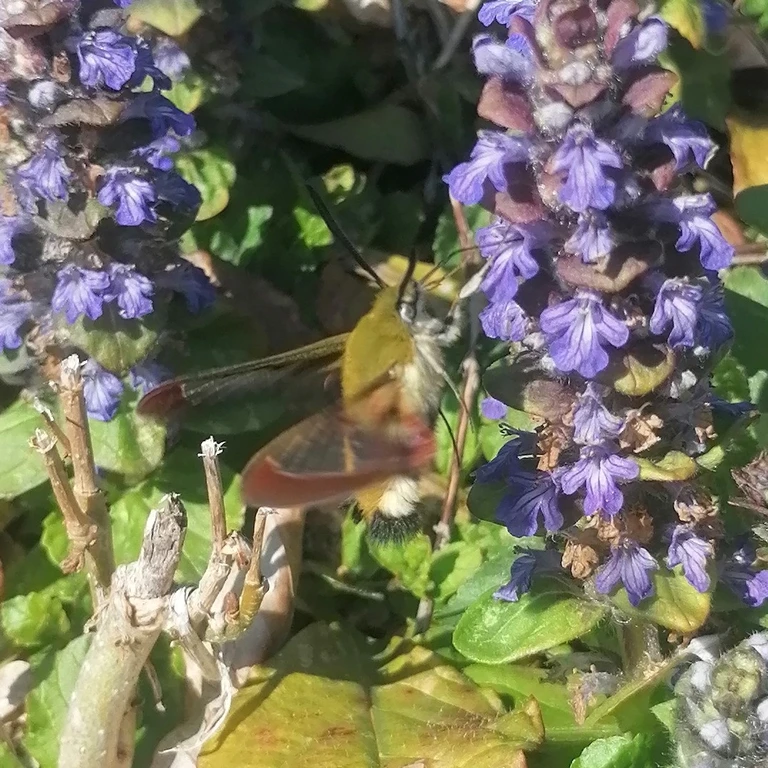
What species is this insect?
Hemaris fuciformis
